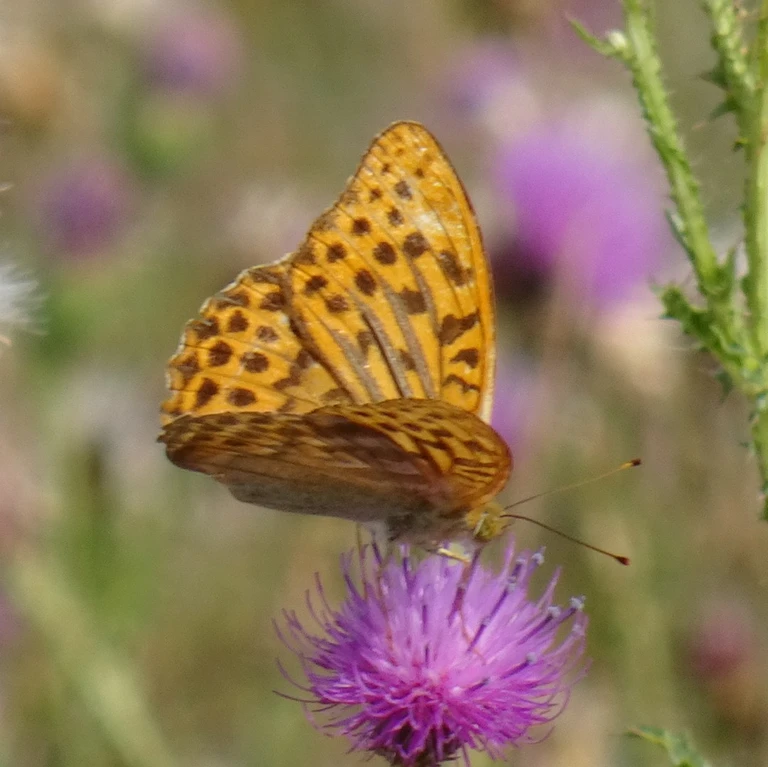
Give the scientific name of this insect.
Argynnis paphia
